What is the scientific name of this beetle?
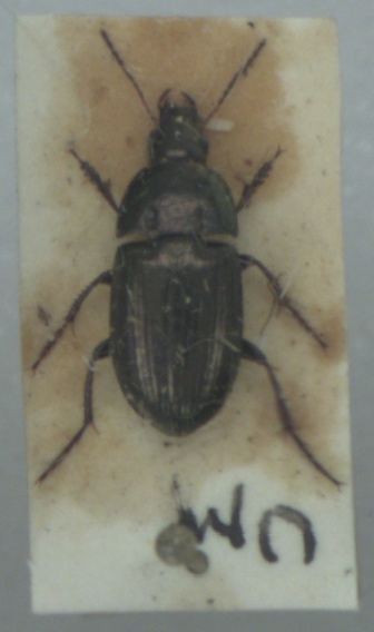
Amara aenea
